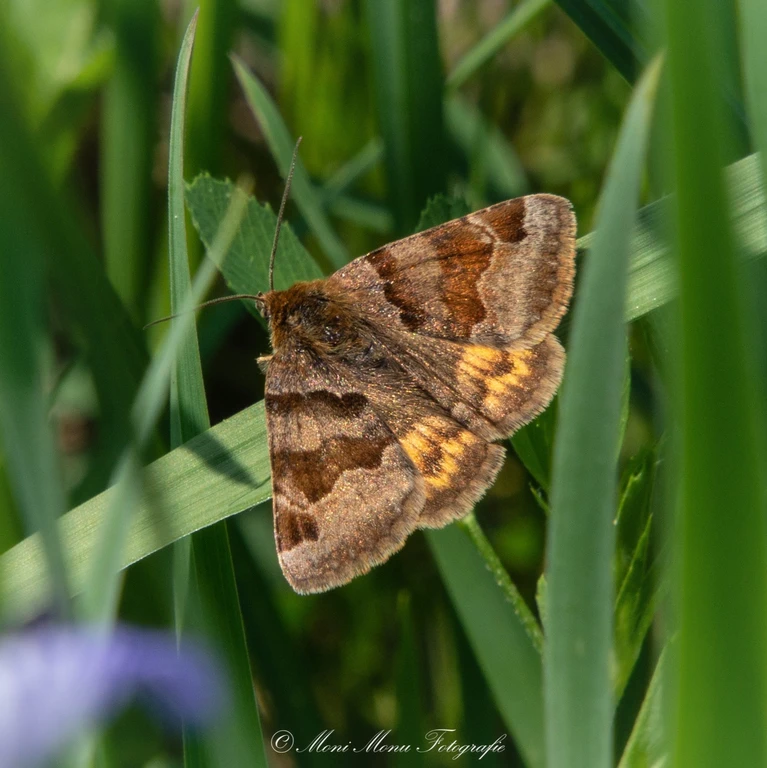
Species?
Euclidia glyphica
